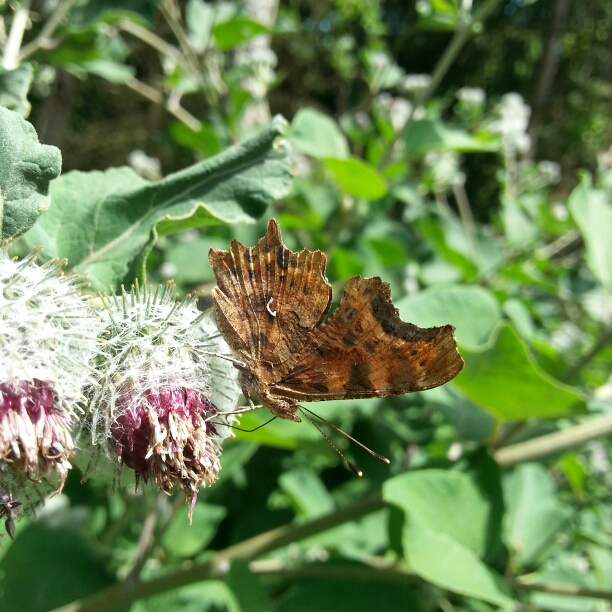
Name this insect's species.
Polygonia c-album
